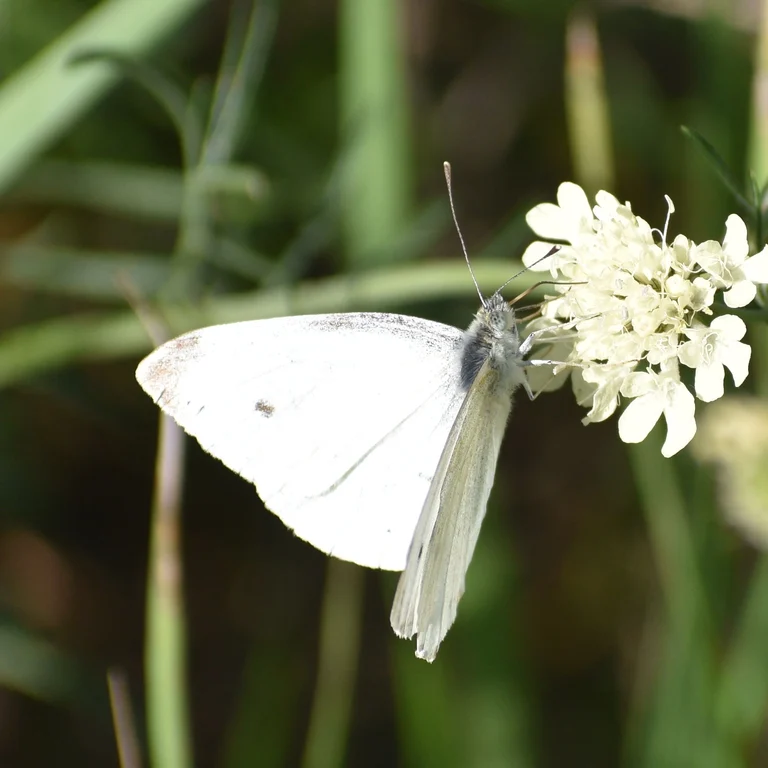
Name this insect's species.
Pieris rapae
